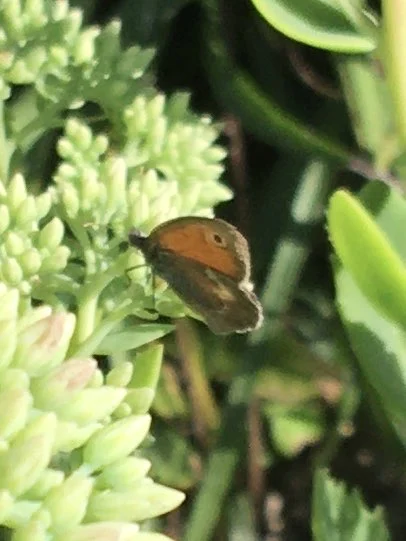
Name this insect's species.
Coenonympha pamphilus
